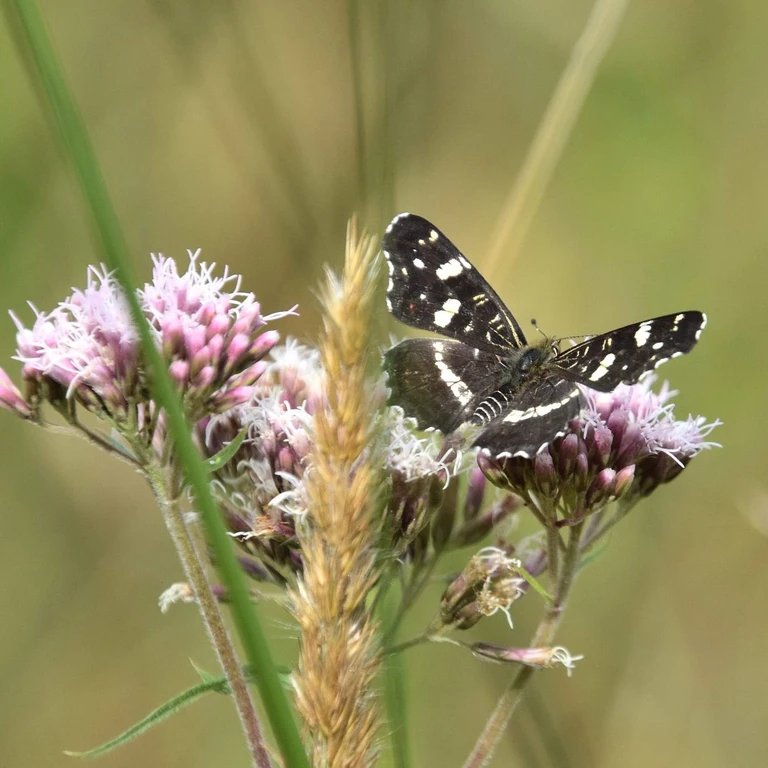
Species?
Araschnia levana
